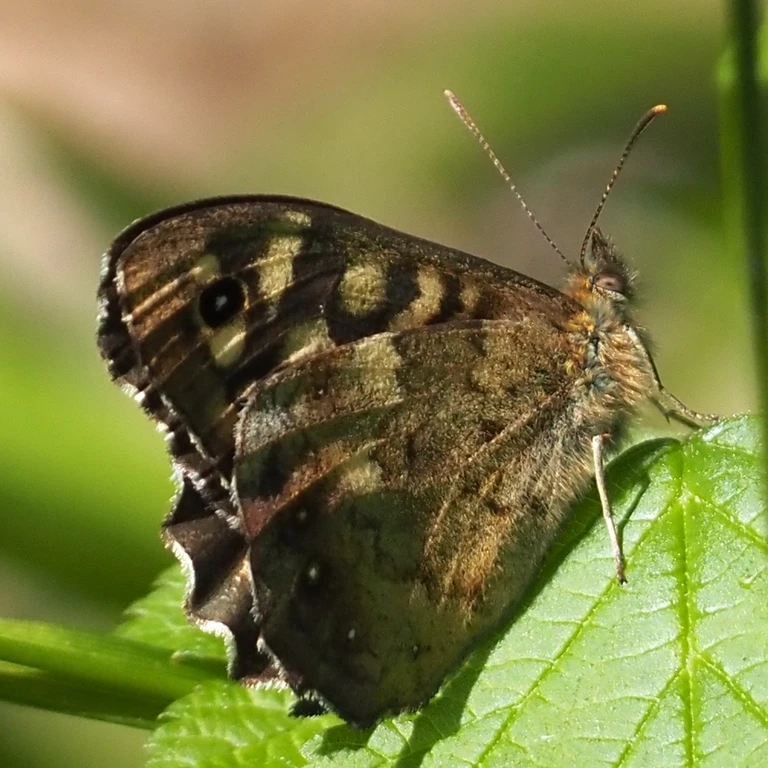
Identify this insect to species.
Pararge aegeria
